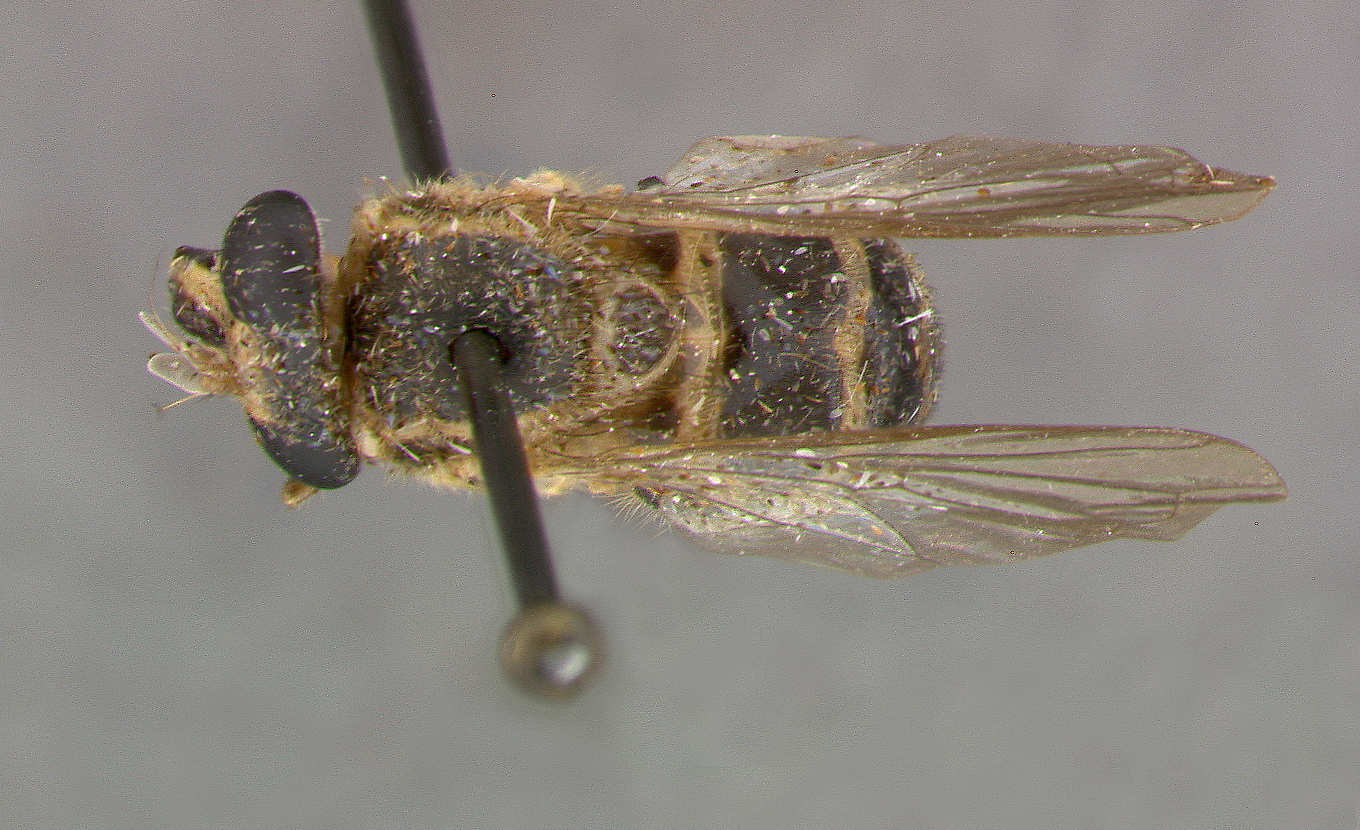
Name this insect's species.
Graptomyza javensis
